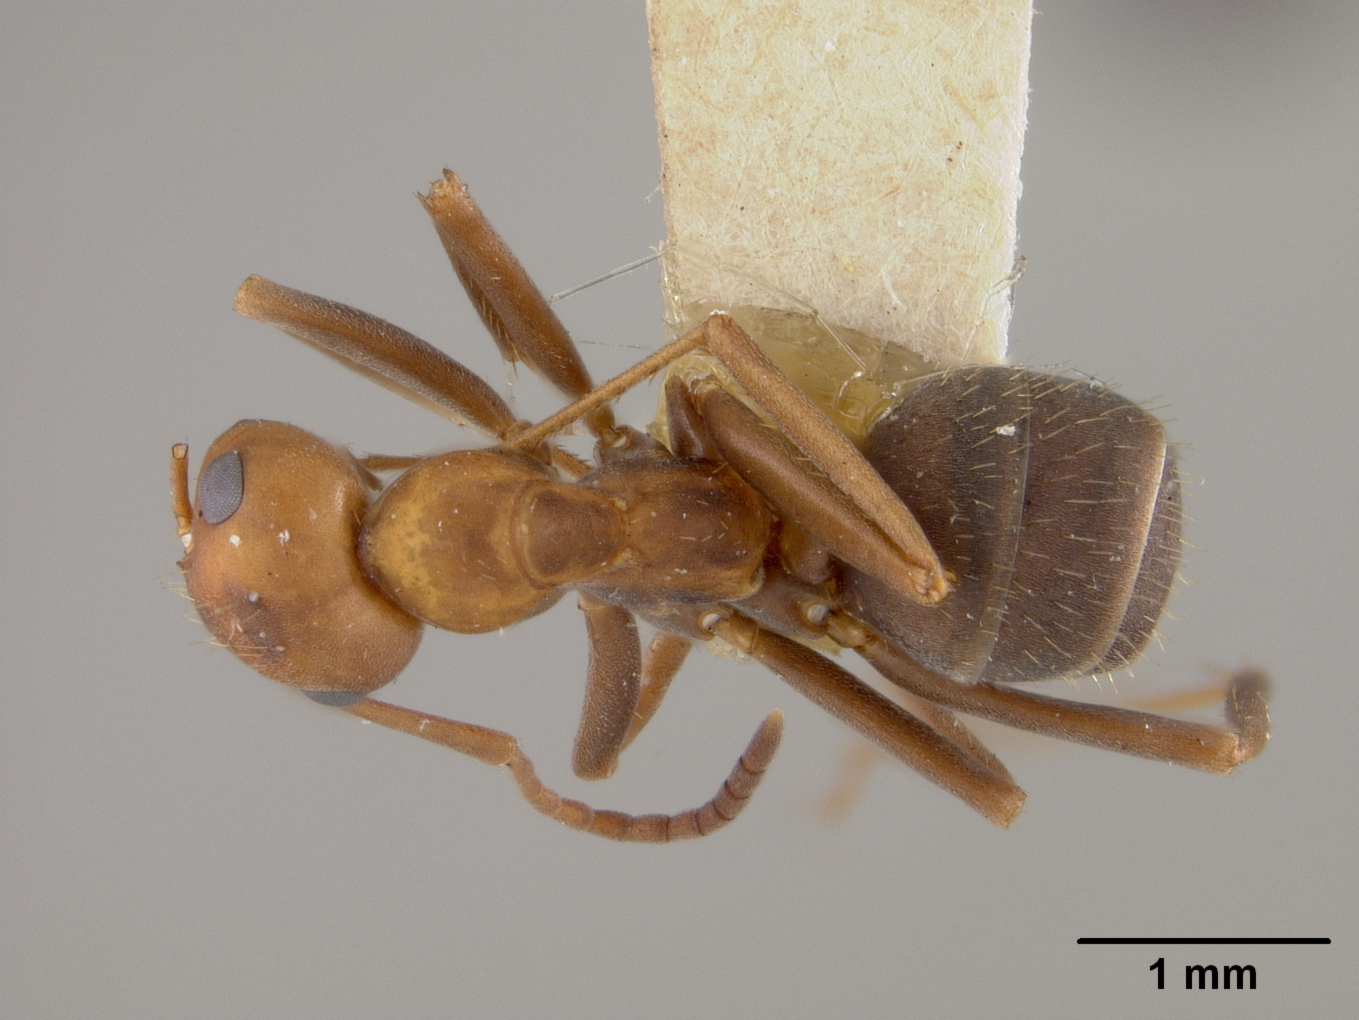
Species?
Formica microgyna
